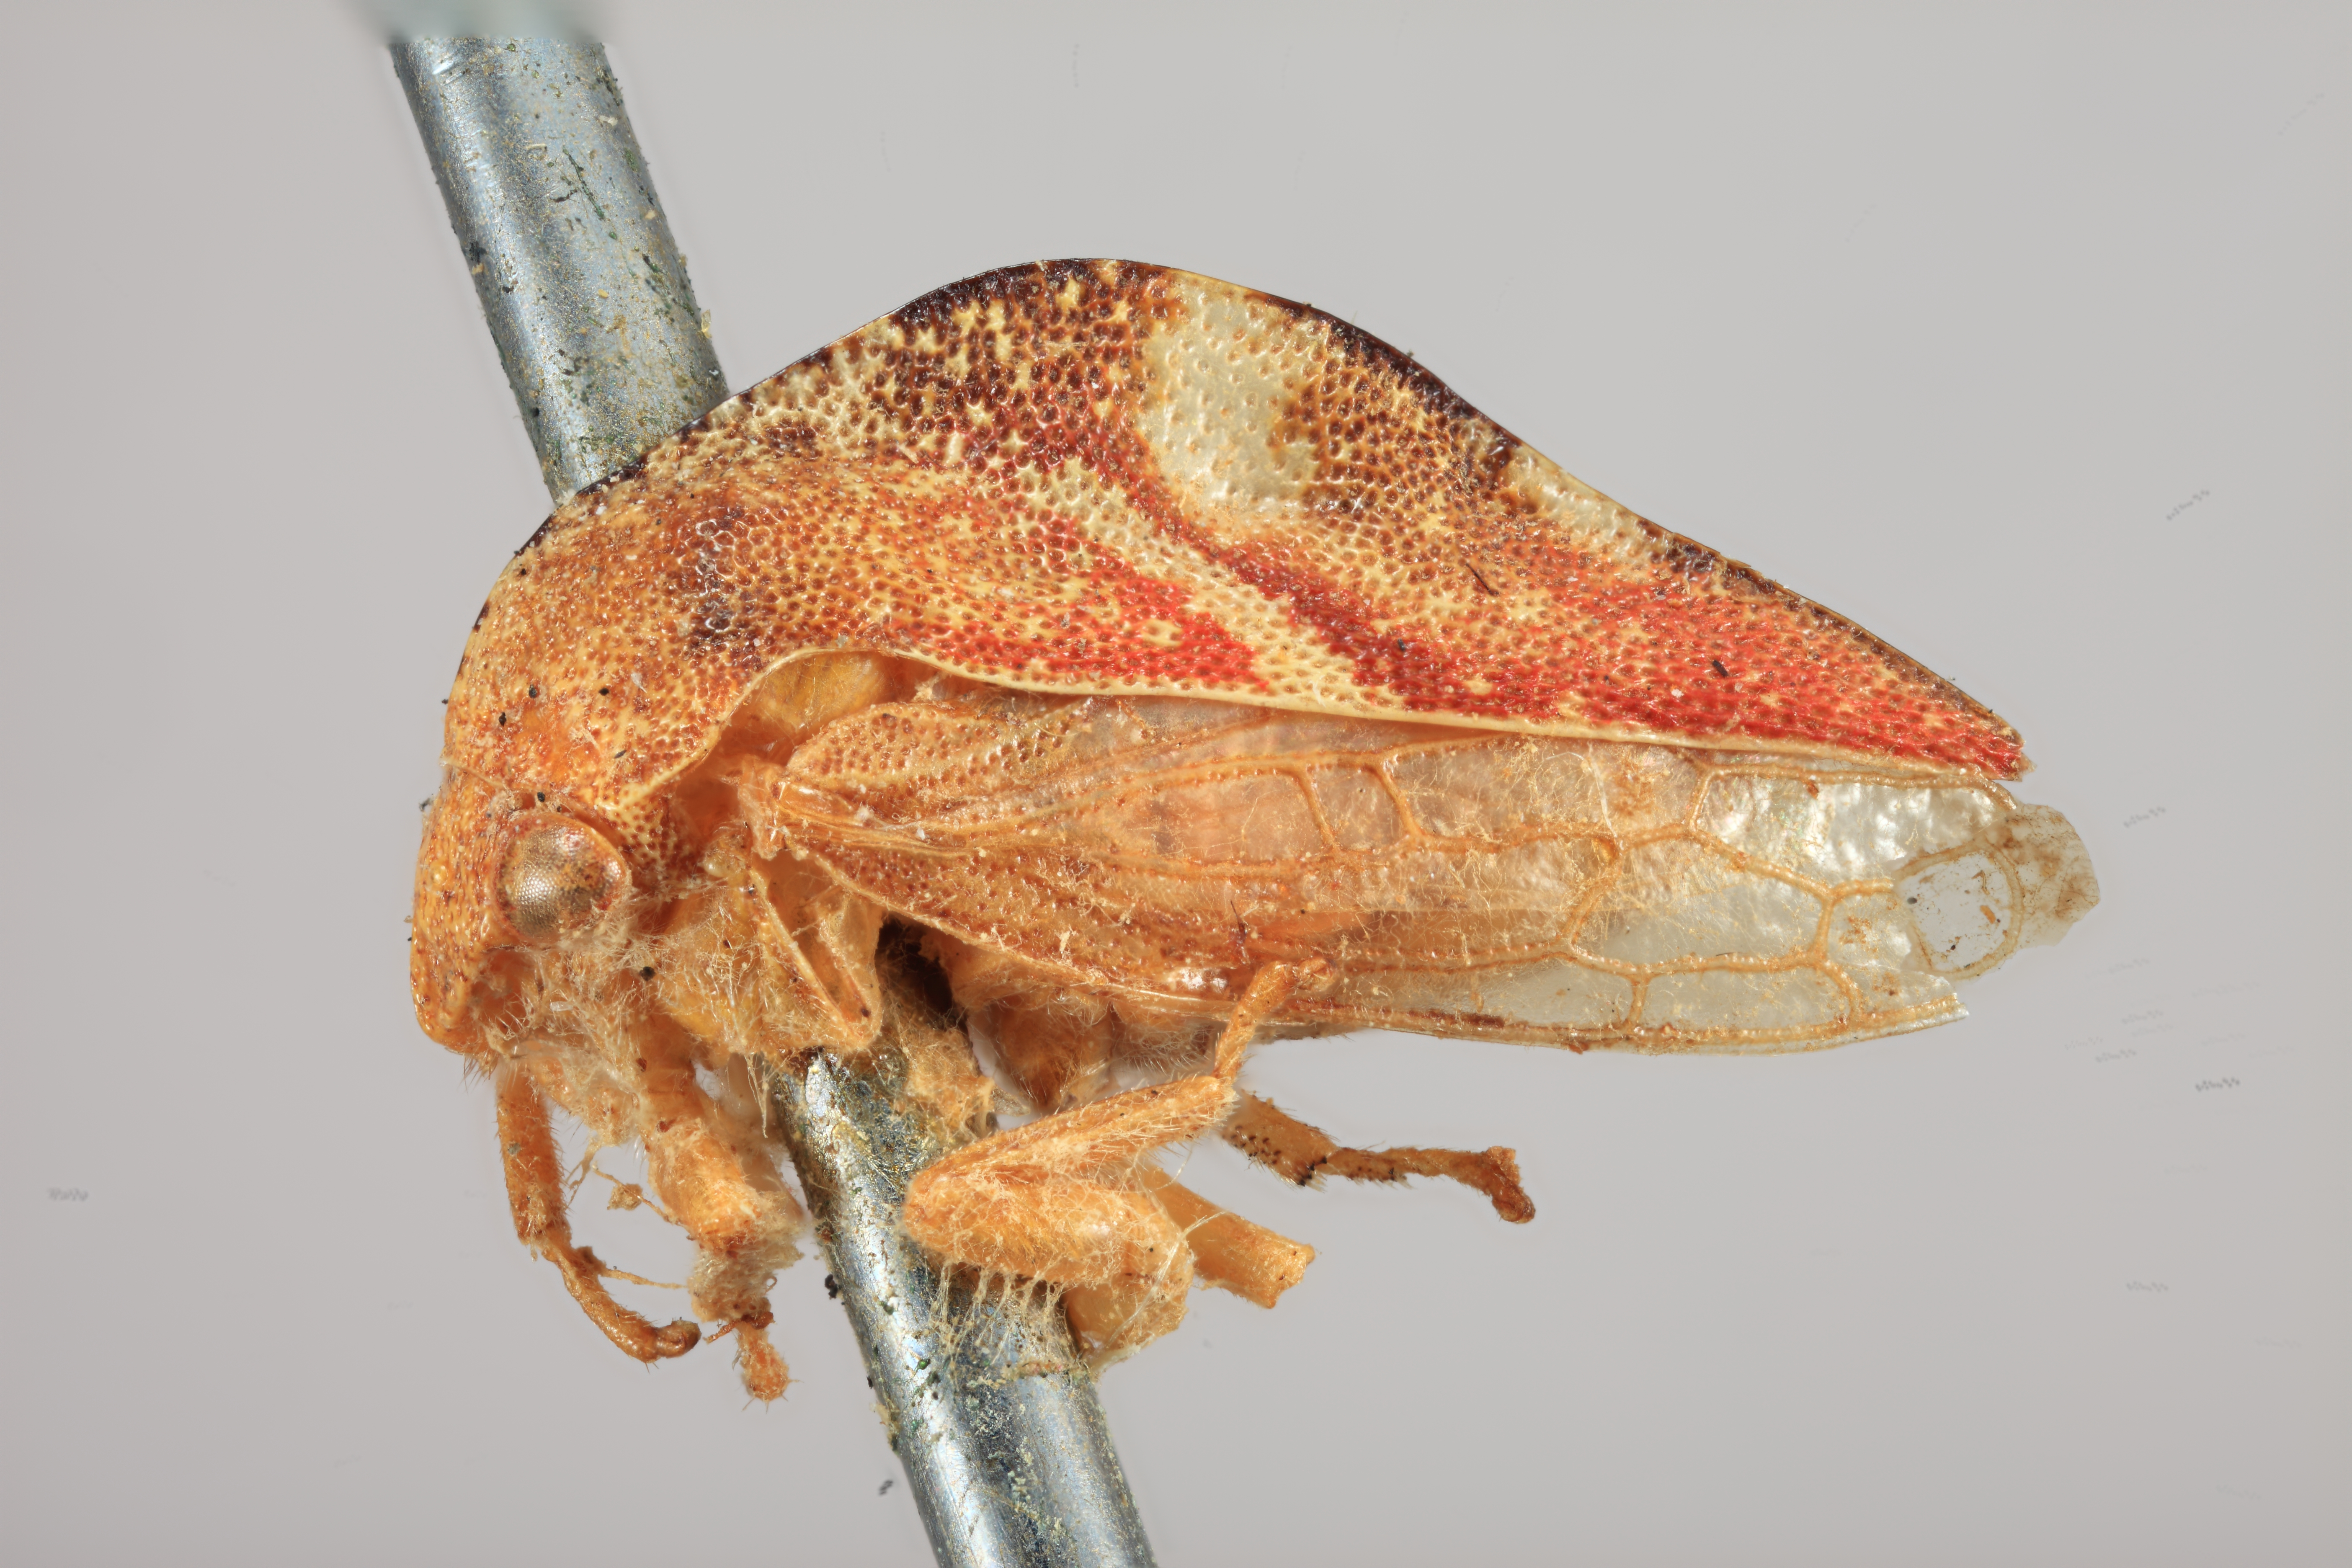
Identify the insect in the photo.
Cyrtesia fenestratus
